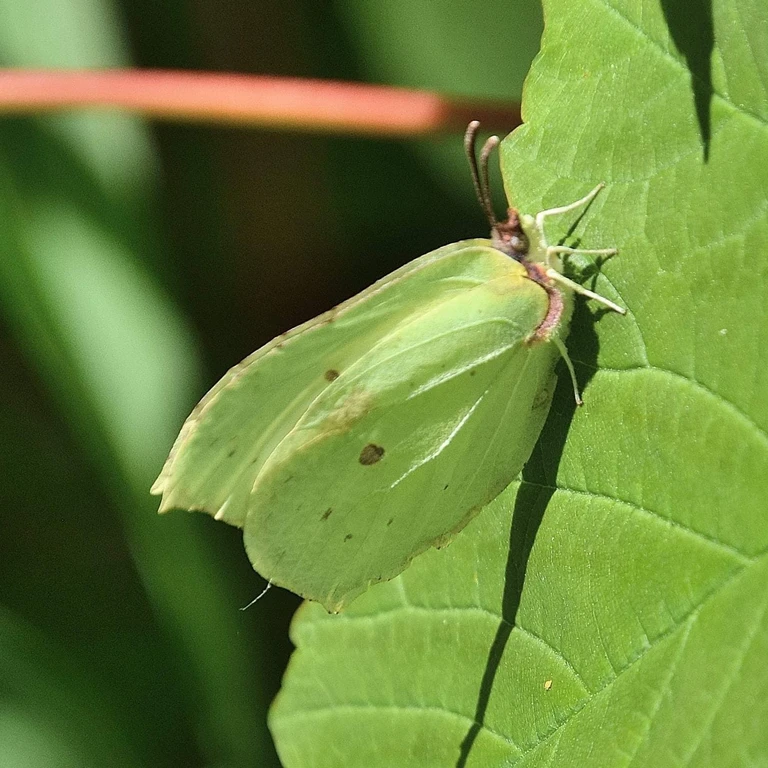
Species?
Gonepteryx rhamni
